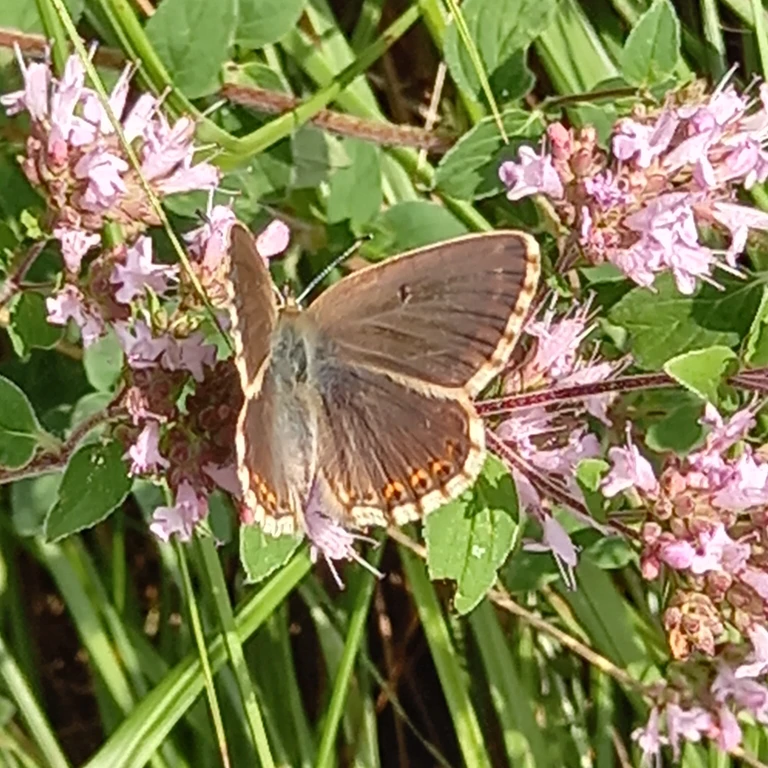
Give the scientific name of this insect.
Lysandra coridon
